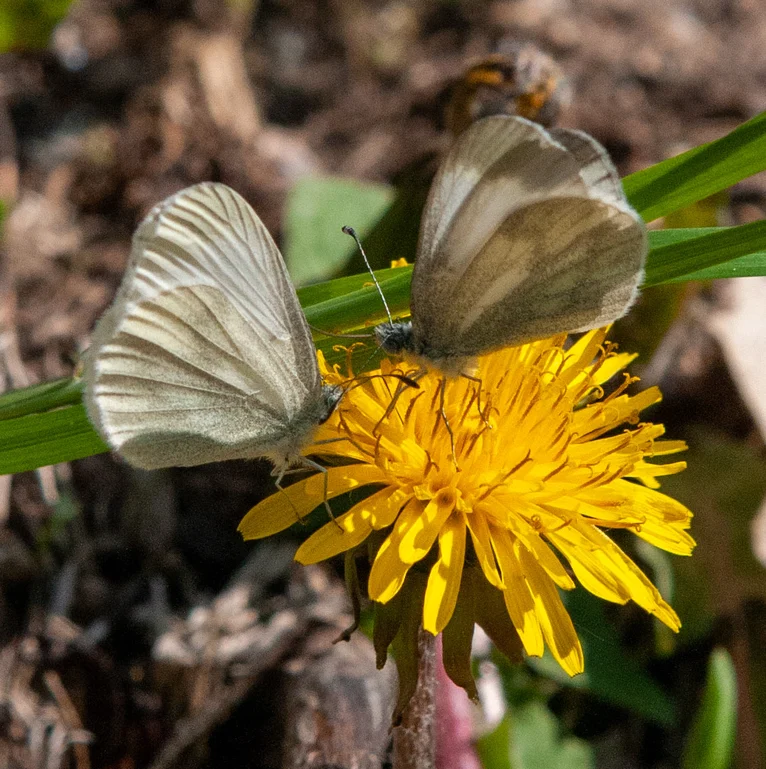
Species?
Leptidea sinapis/juvernica
